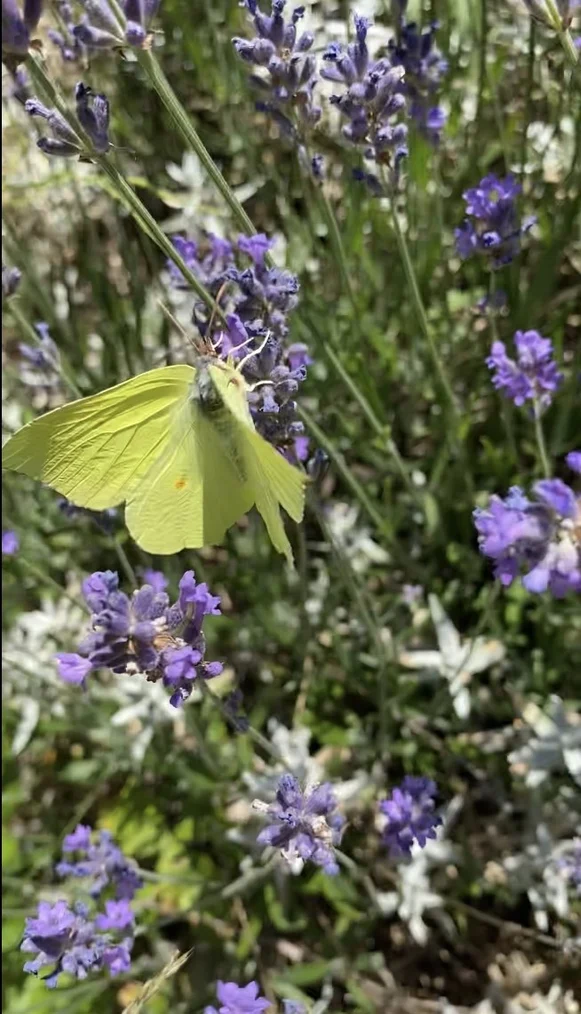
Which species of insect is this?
Gonepteryx rhamni
